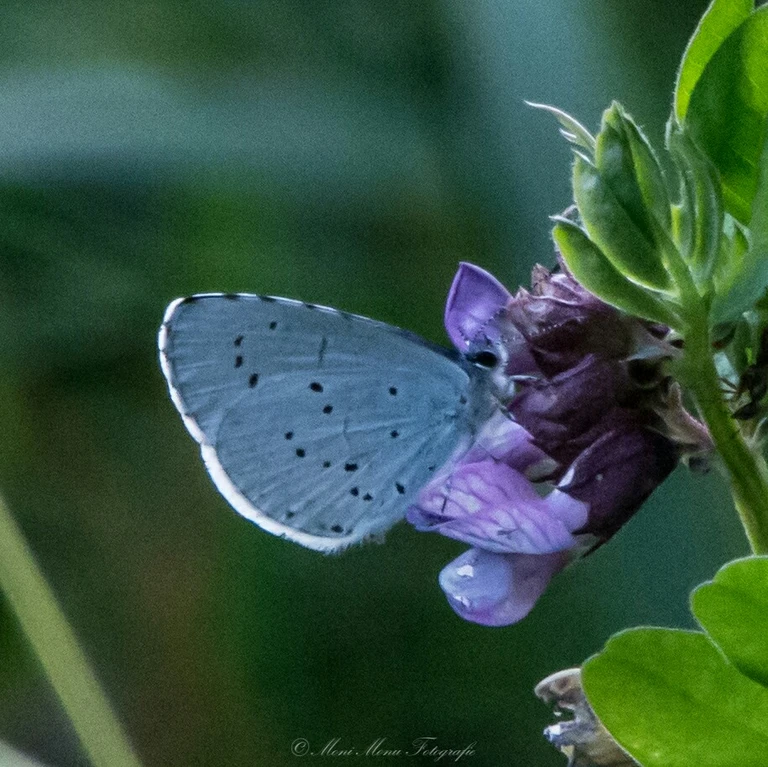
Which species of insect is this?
Celastrina argiolus
